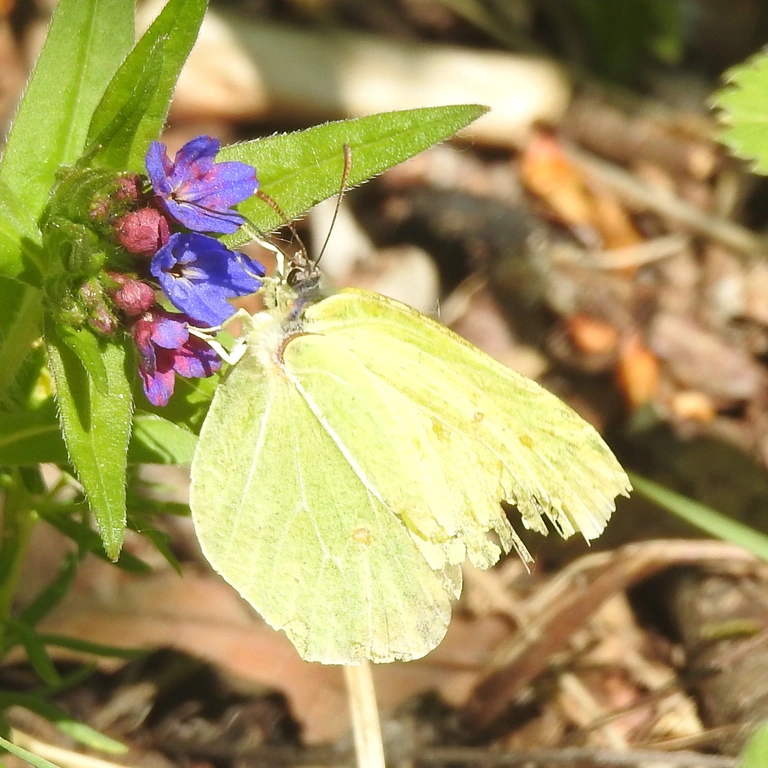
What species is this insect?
Gonepteryx rhamni
